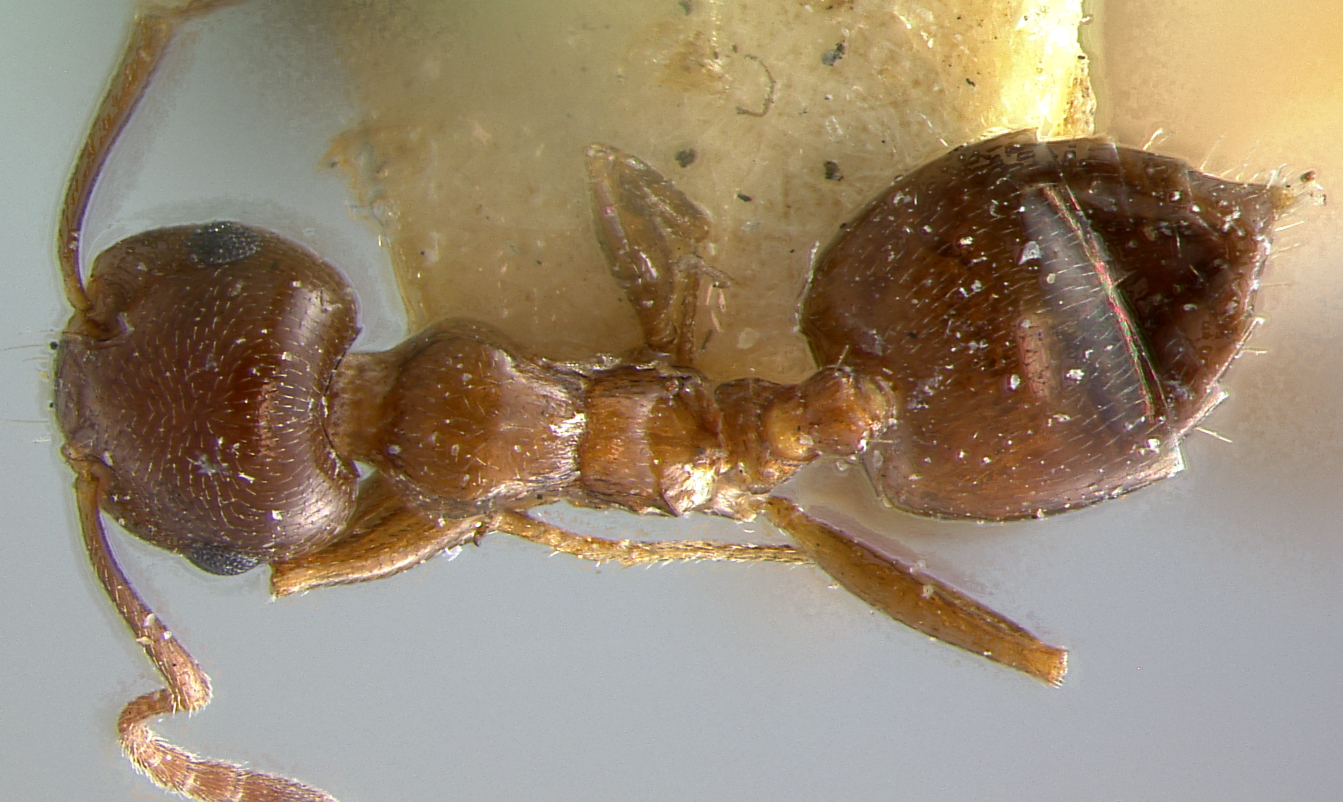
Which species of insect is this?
Crematogaster auberti
